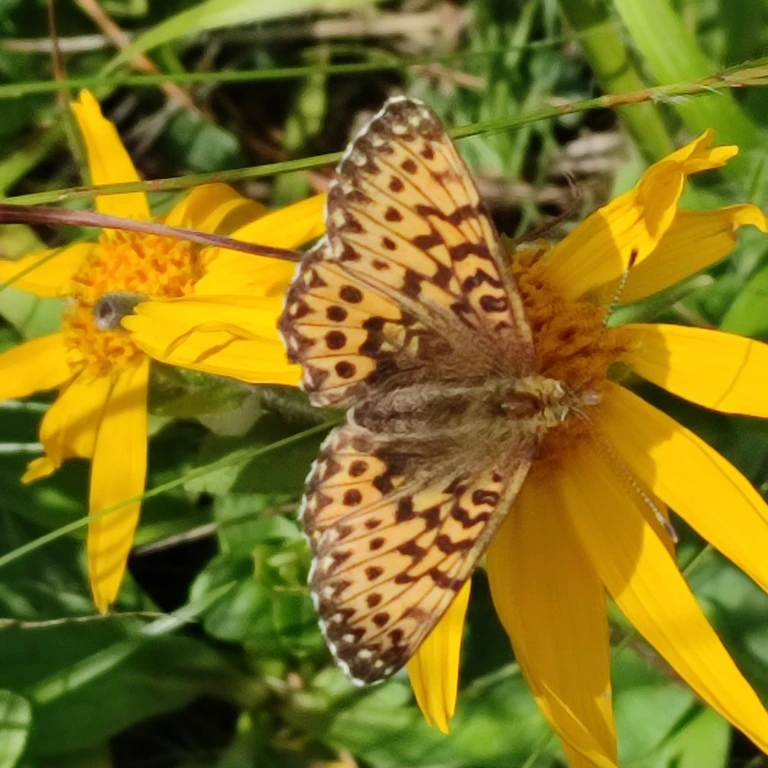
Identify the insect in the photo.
Boloria titania
